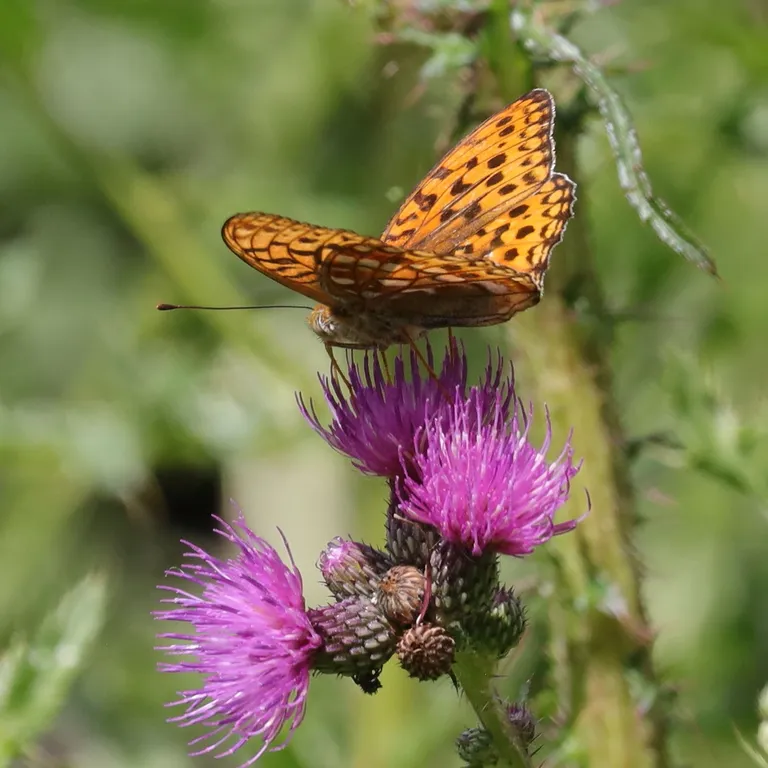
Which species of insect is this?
Fabriciana adippe
